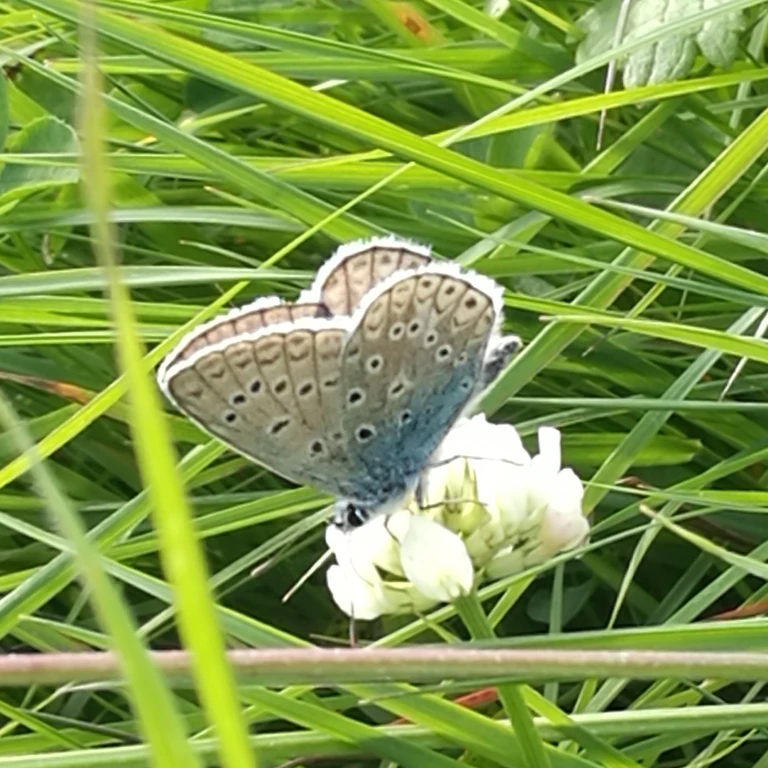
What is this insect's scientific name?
Polyommatus icarus
